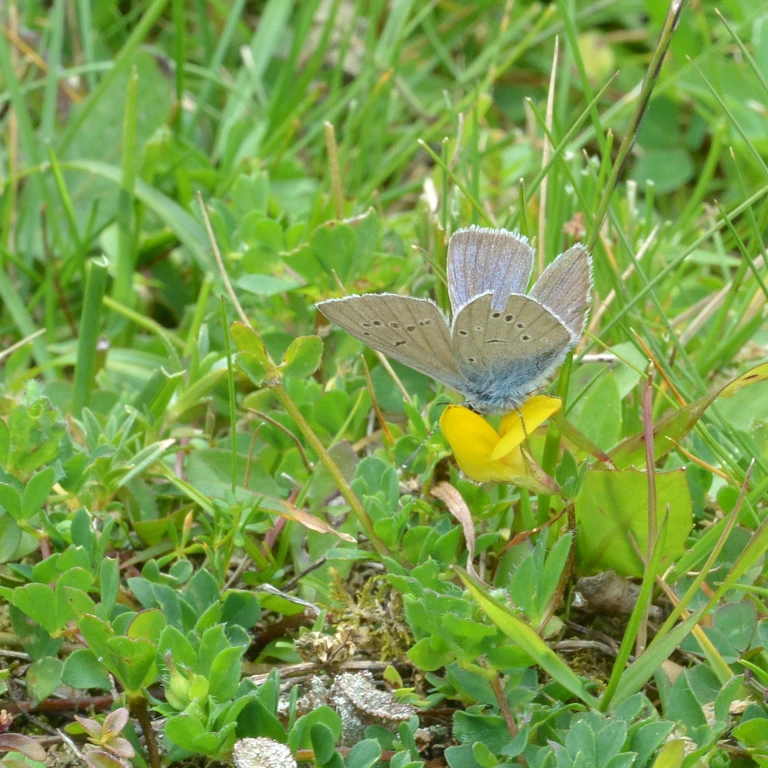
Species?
Cyaniris semiargus
